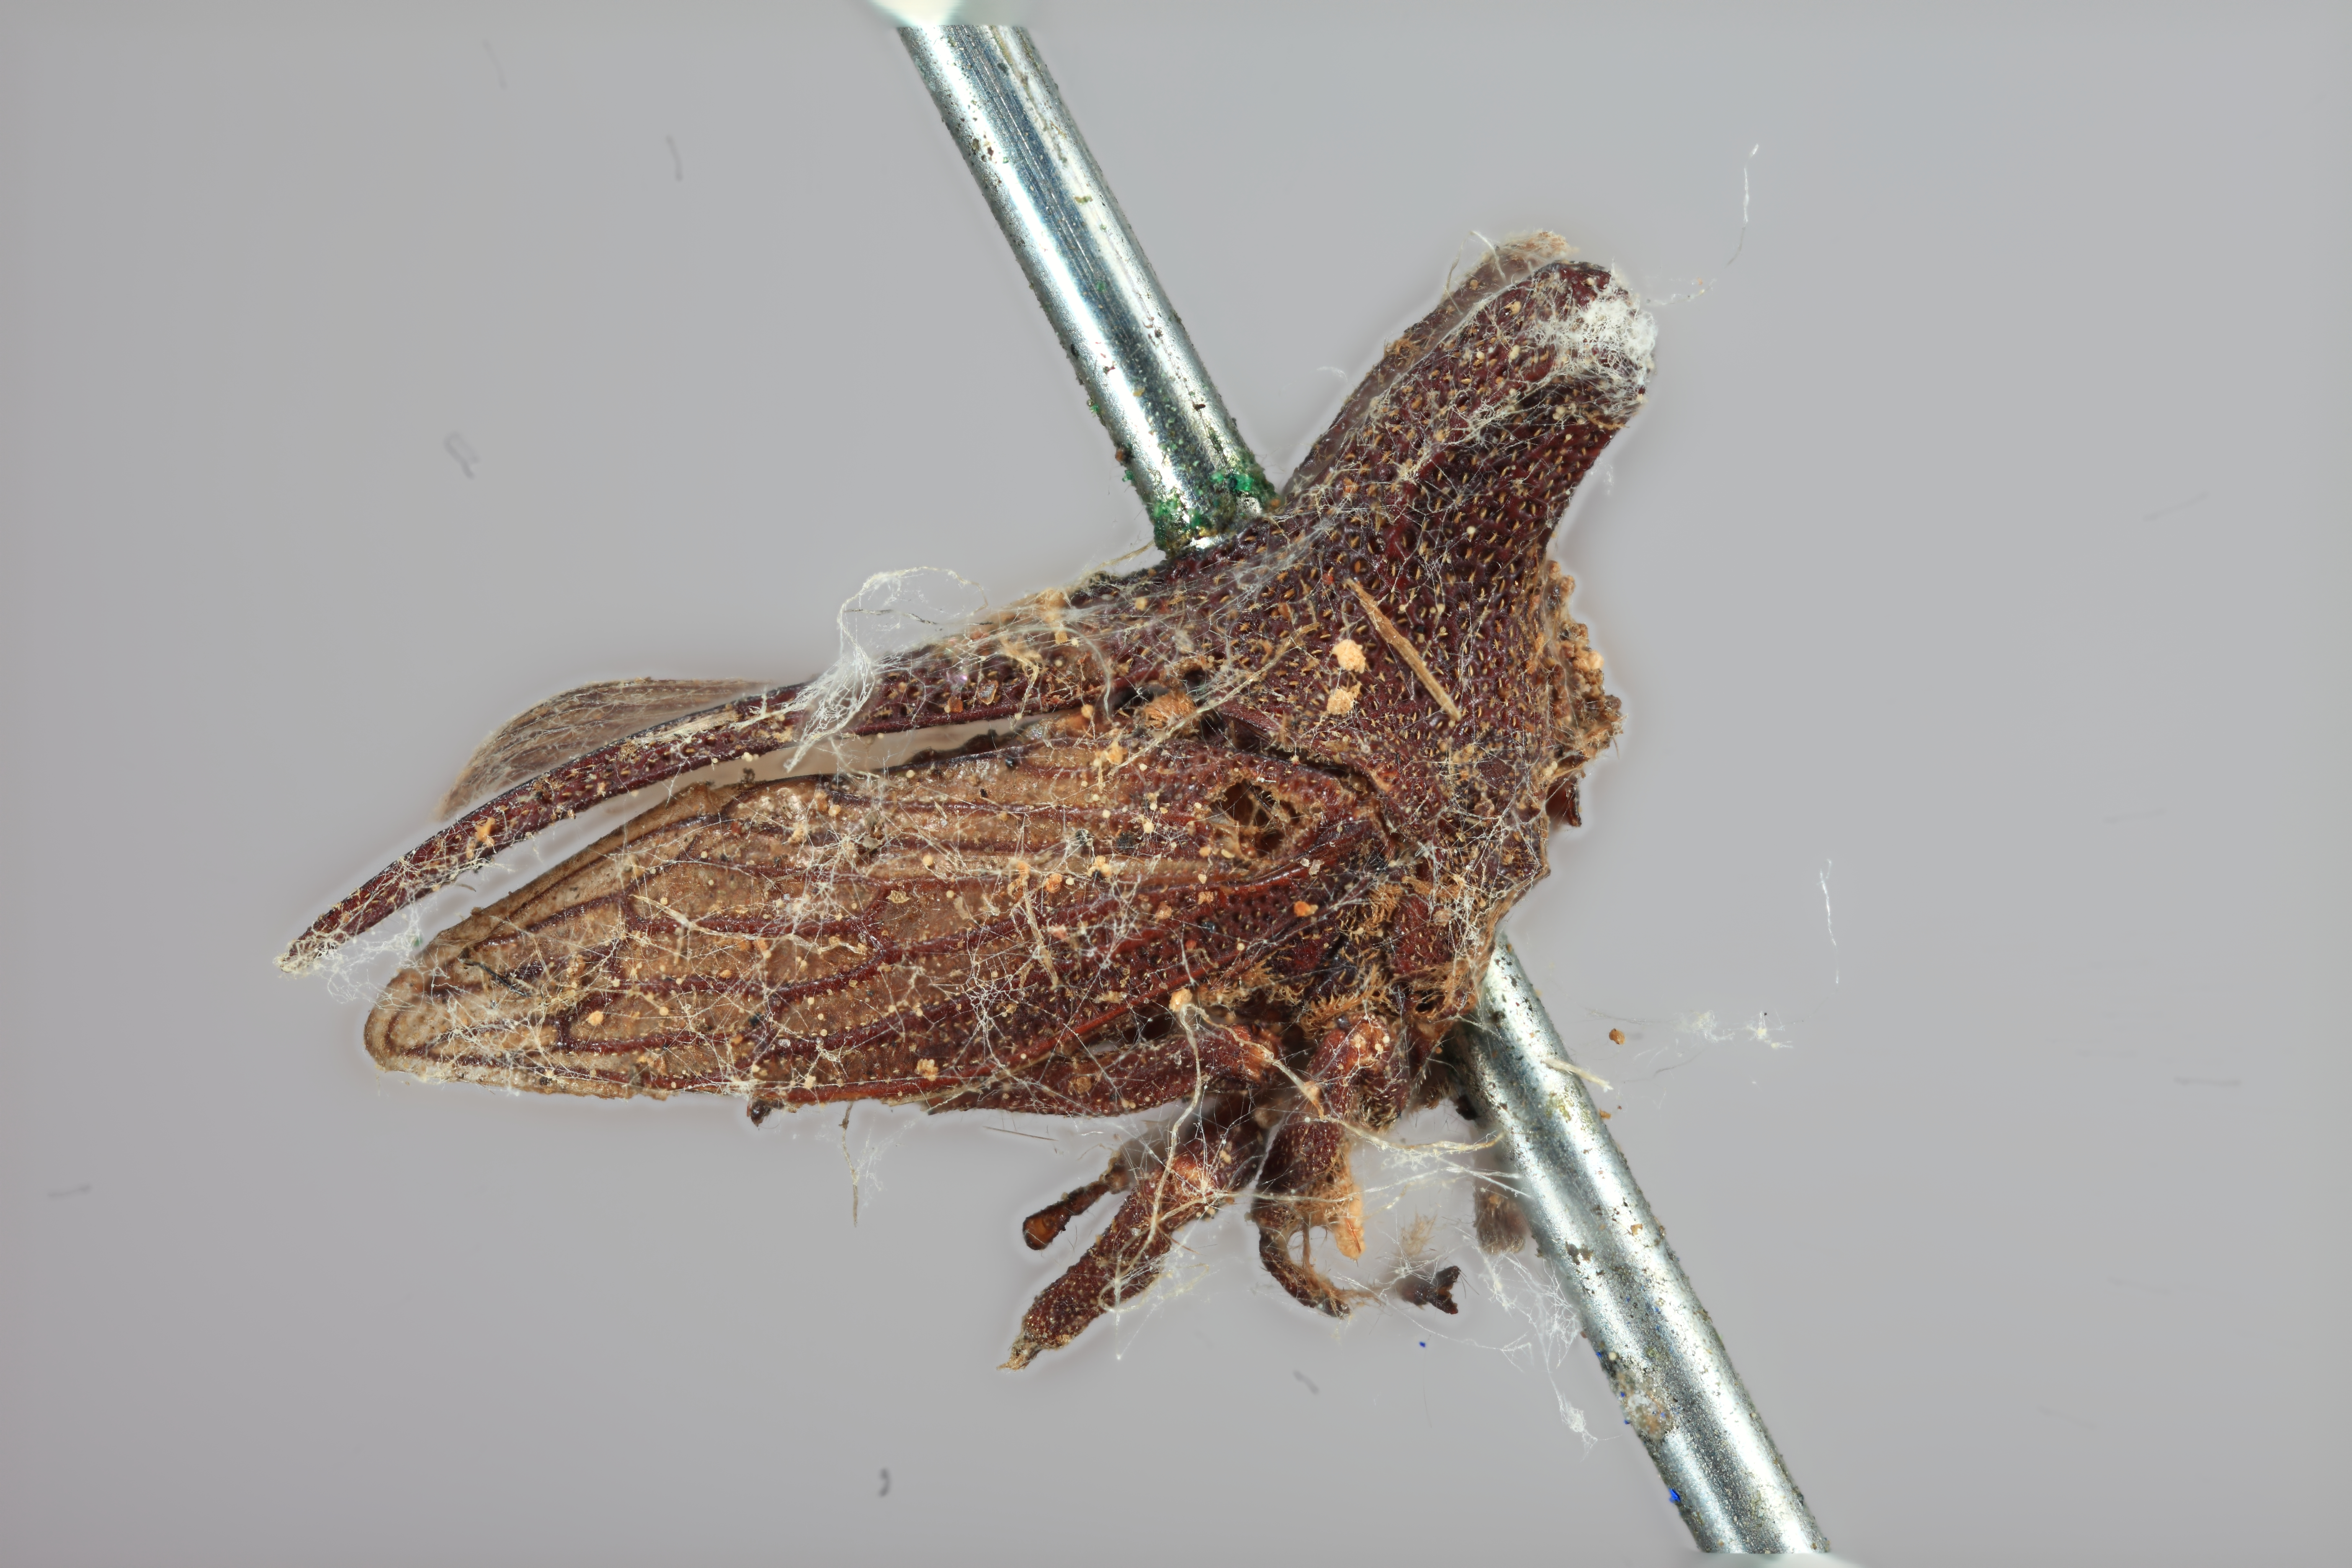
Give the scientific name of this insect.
Eufrenchia leae
